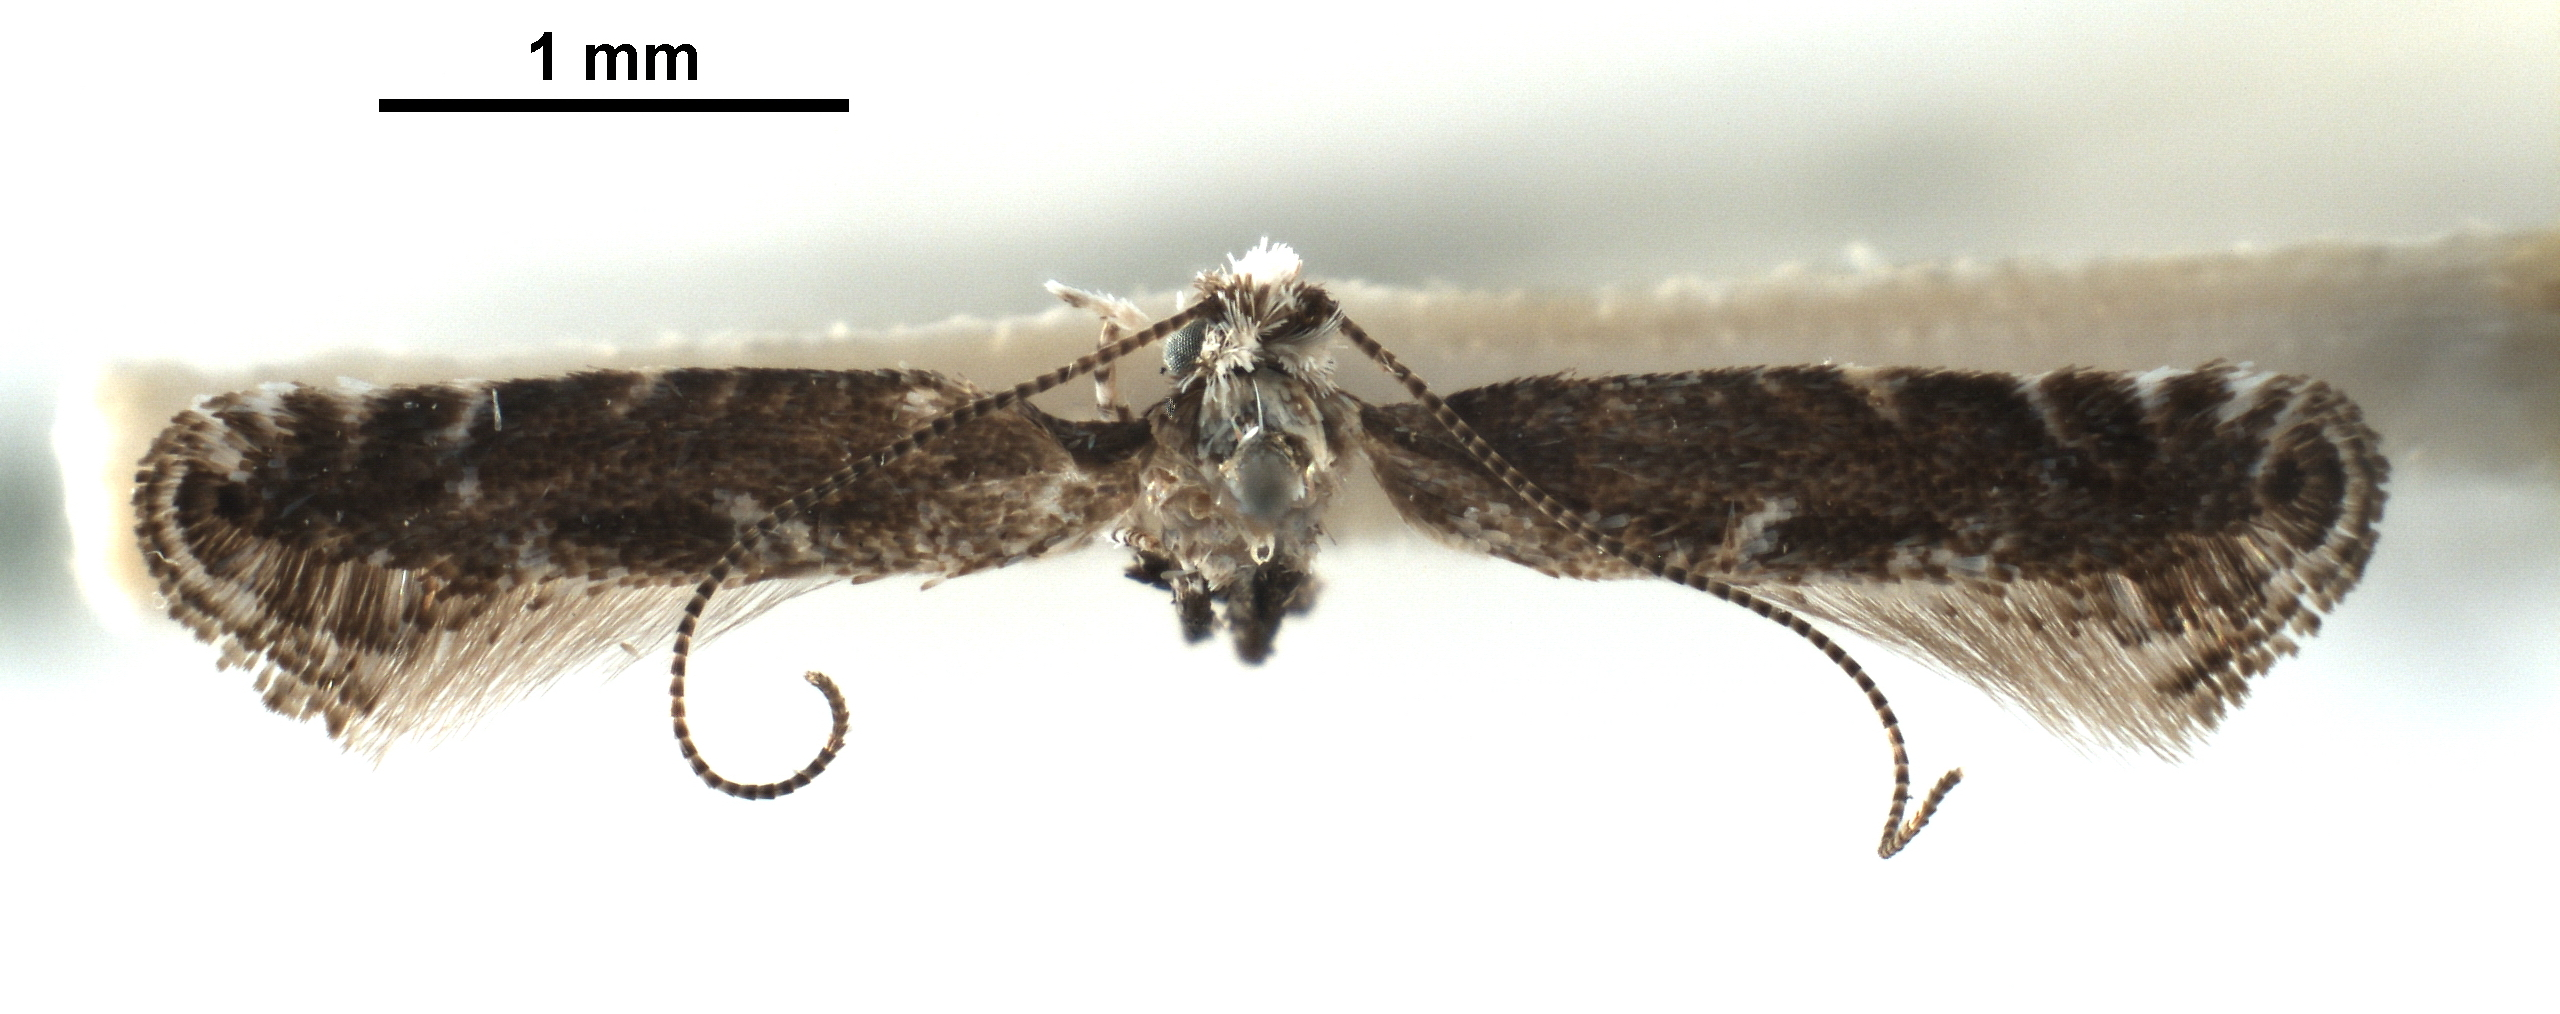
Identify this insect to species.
Parornix peregrinaella
